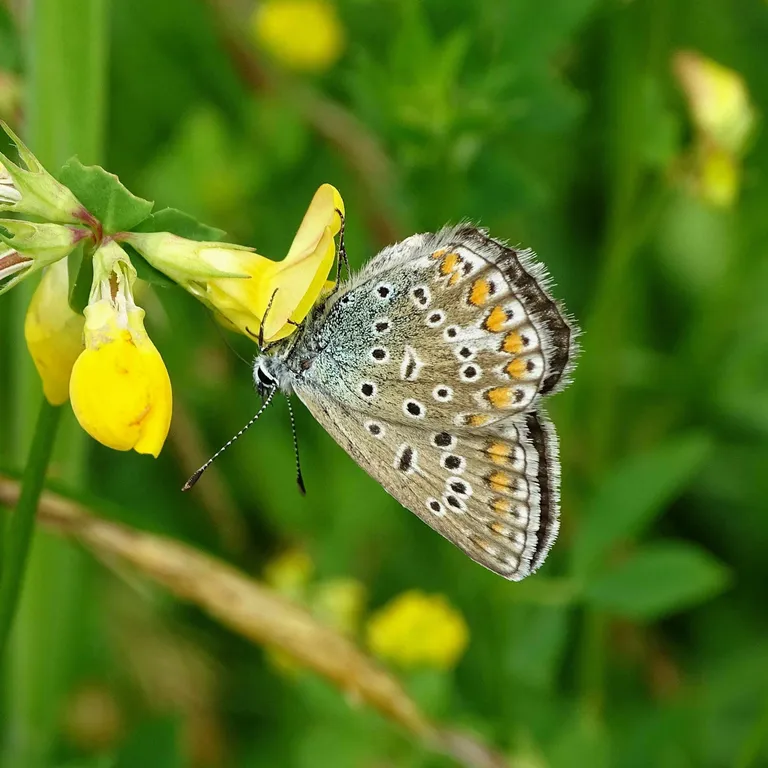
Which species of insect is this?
Polyommatus icarus
